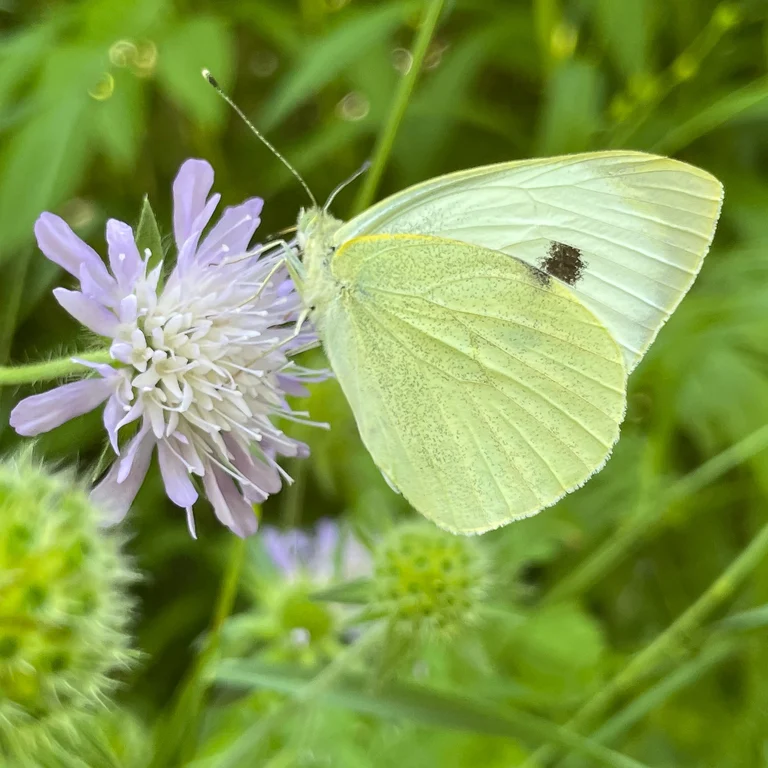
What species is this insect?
Pieris brassicae
